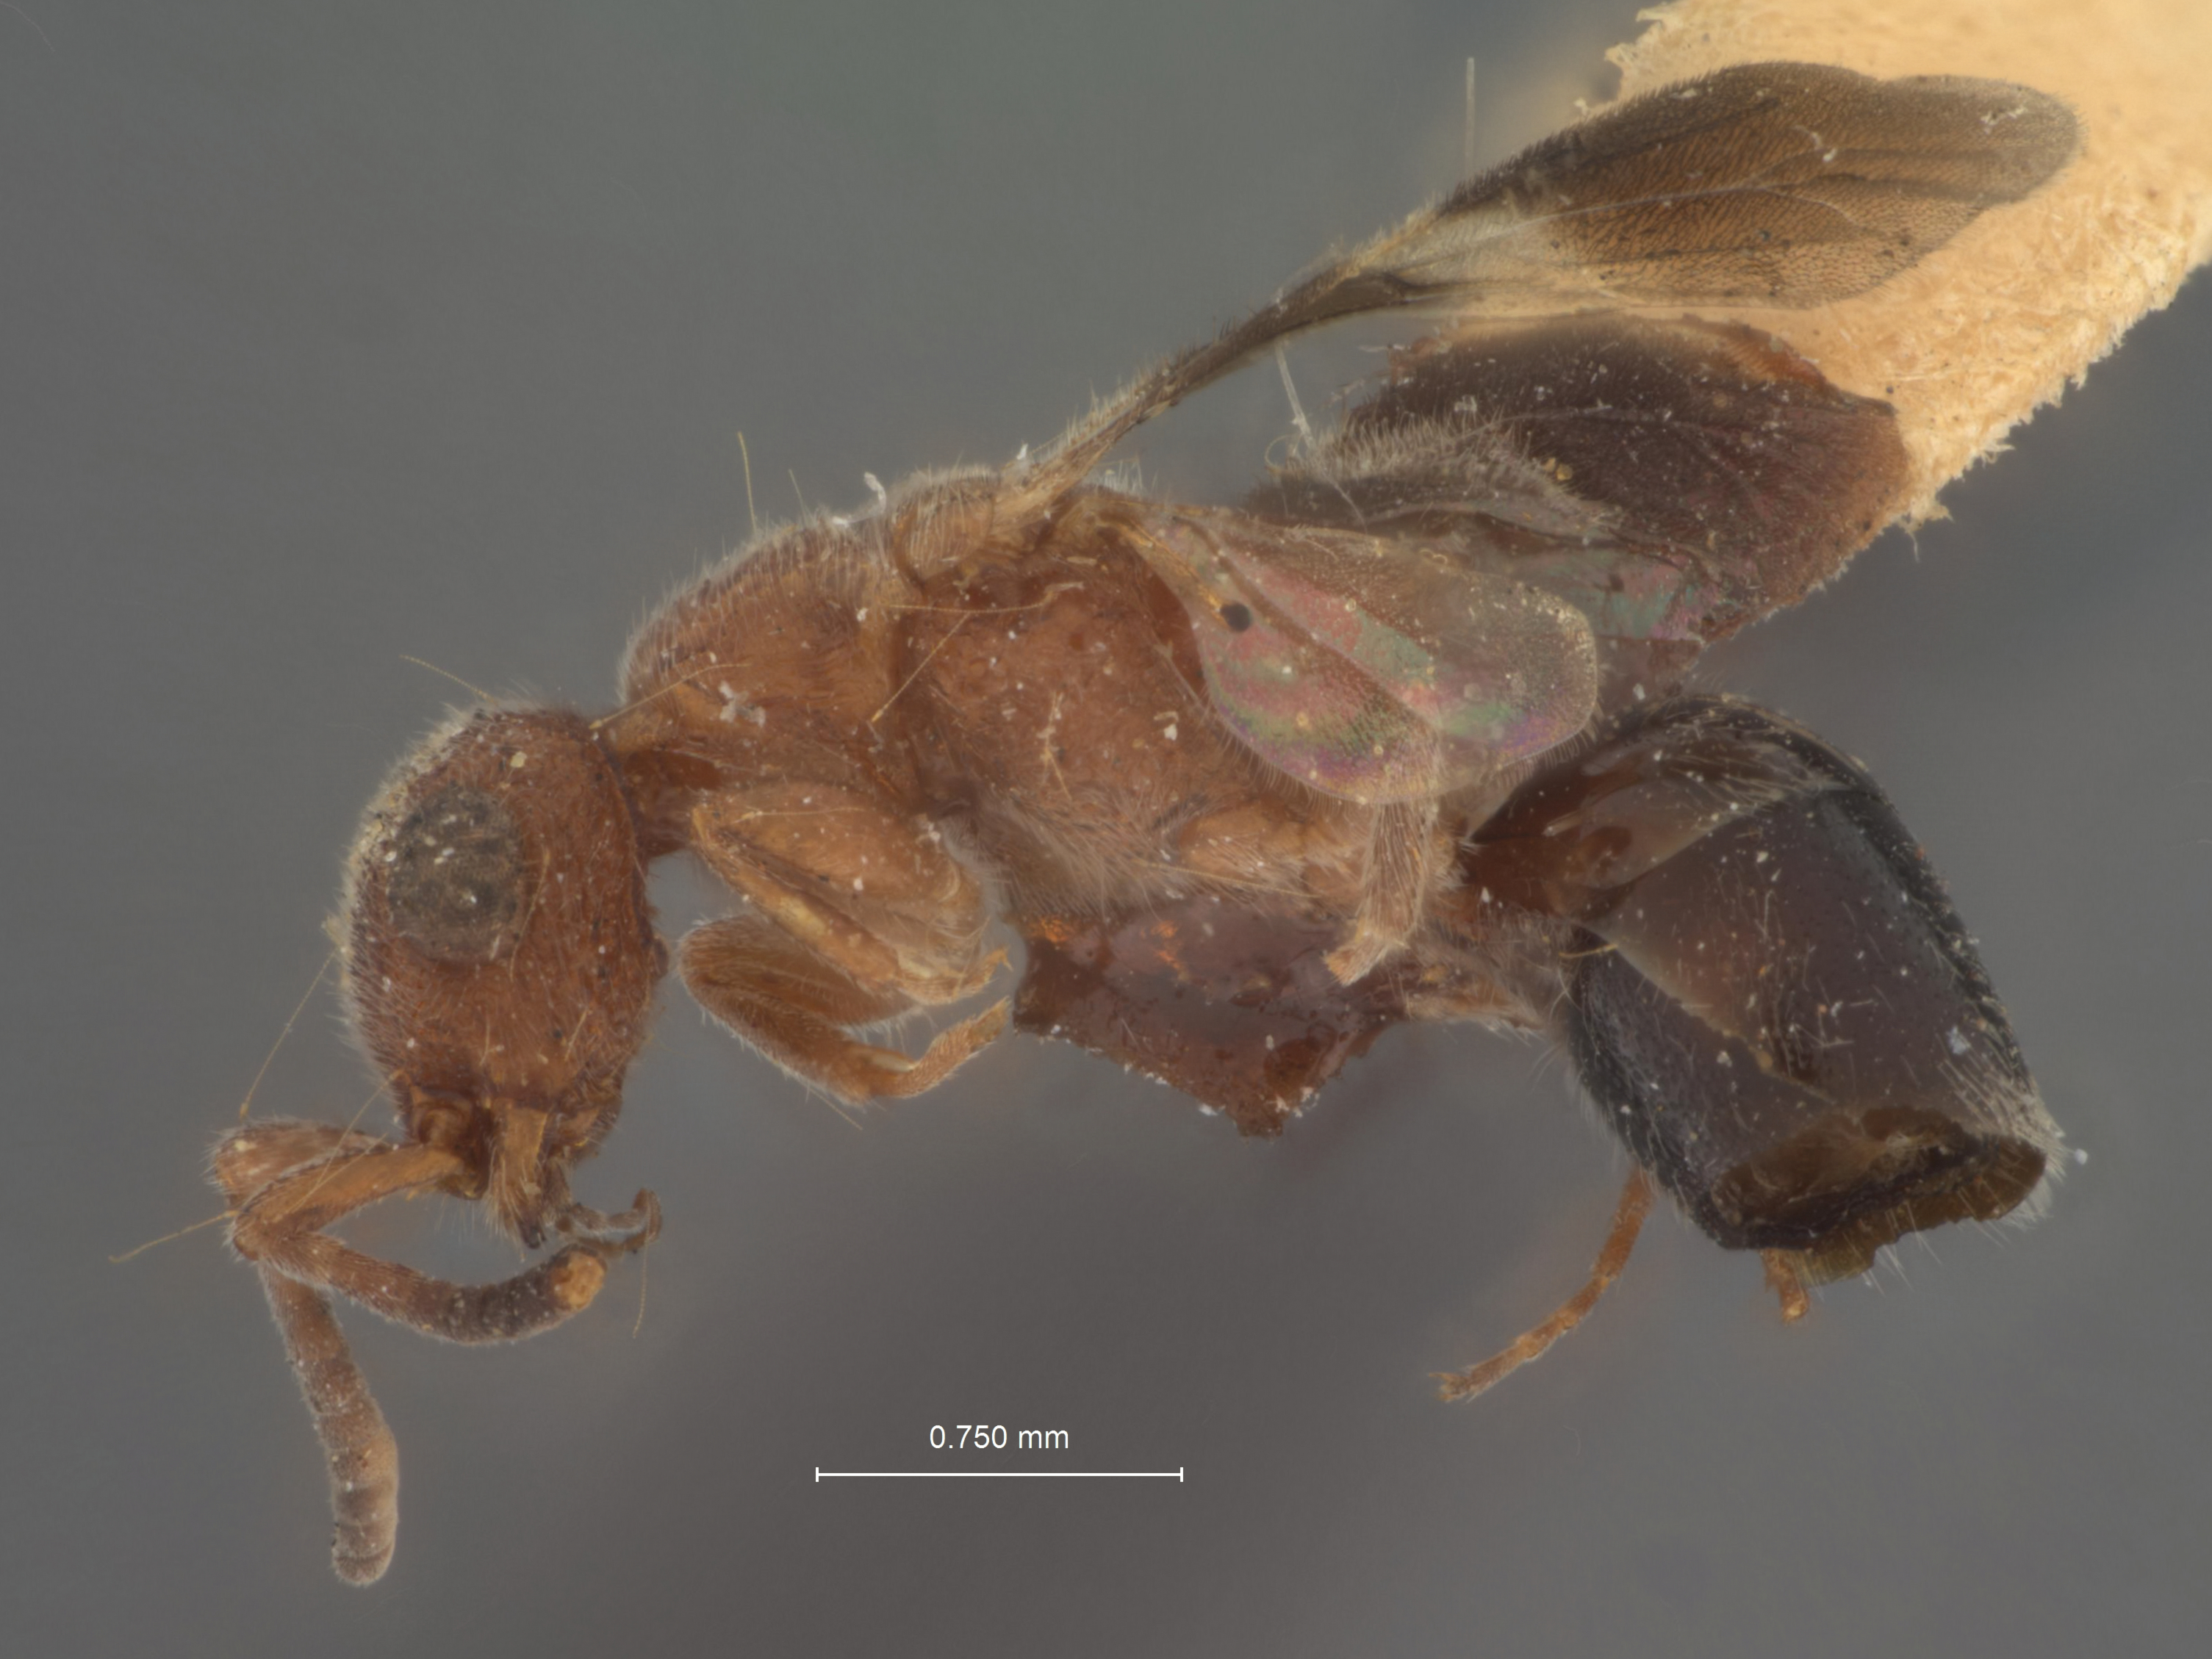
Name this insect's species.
Sulcomesitius evansi
